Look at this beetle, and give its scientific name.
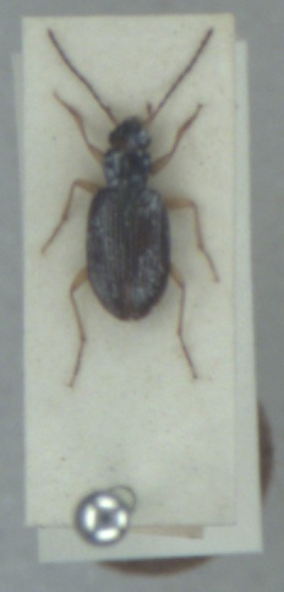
Bembidion monticola
